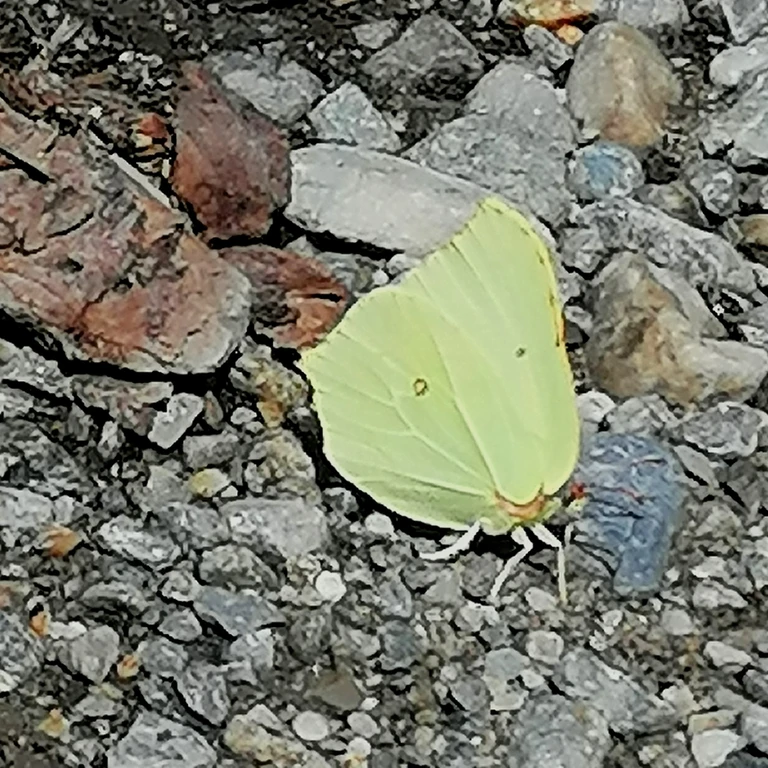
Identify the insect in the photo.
Gonepteryx rhamni
